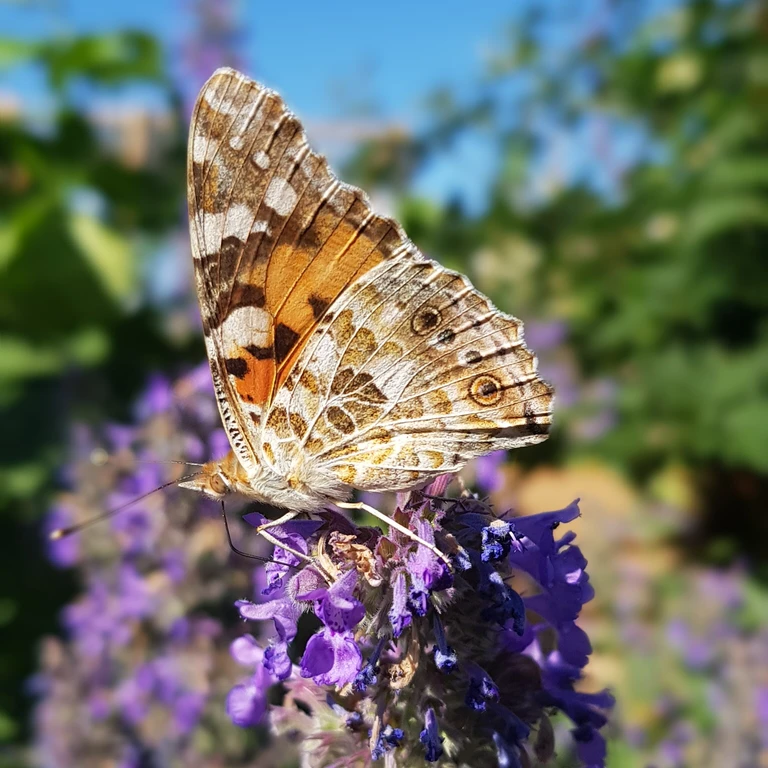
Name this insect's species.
Vanessa cardui
